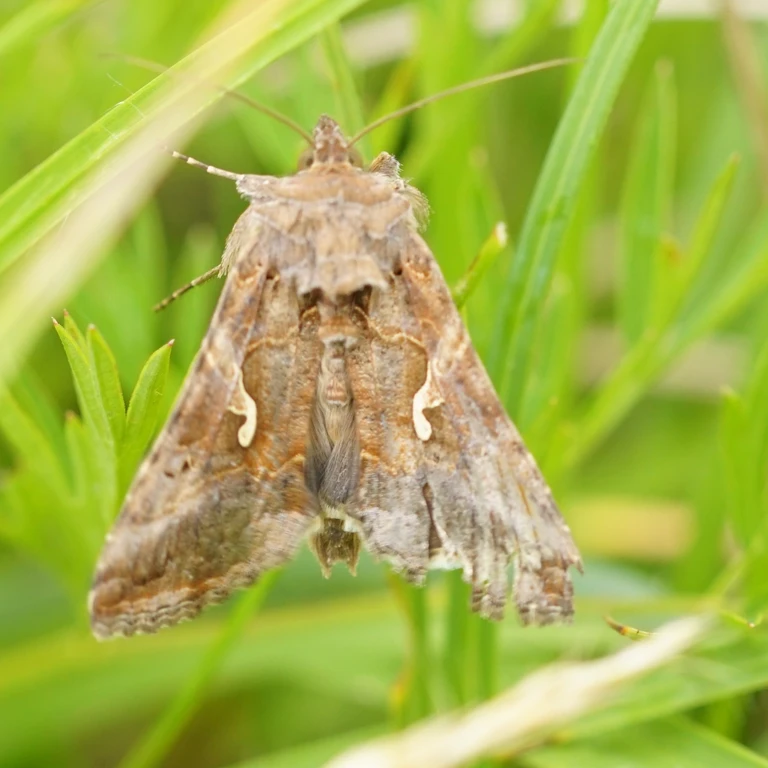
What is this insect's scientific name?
Autographa gamma
